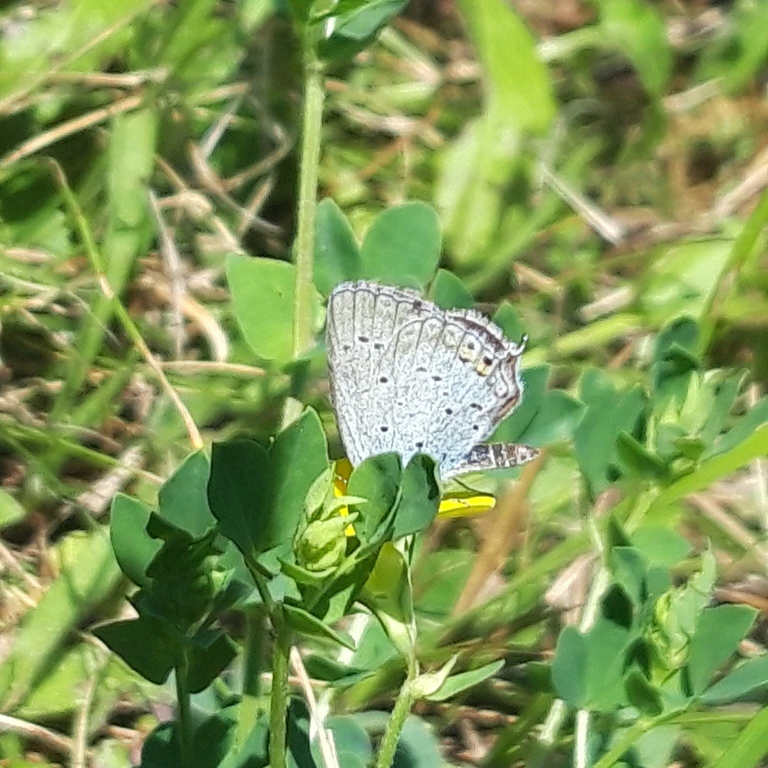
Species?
Cupido argiades (also Elkalyce argiades)
